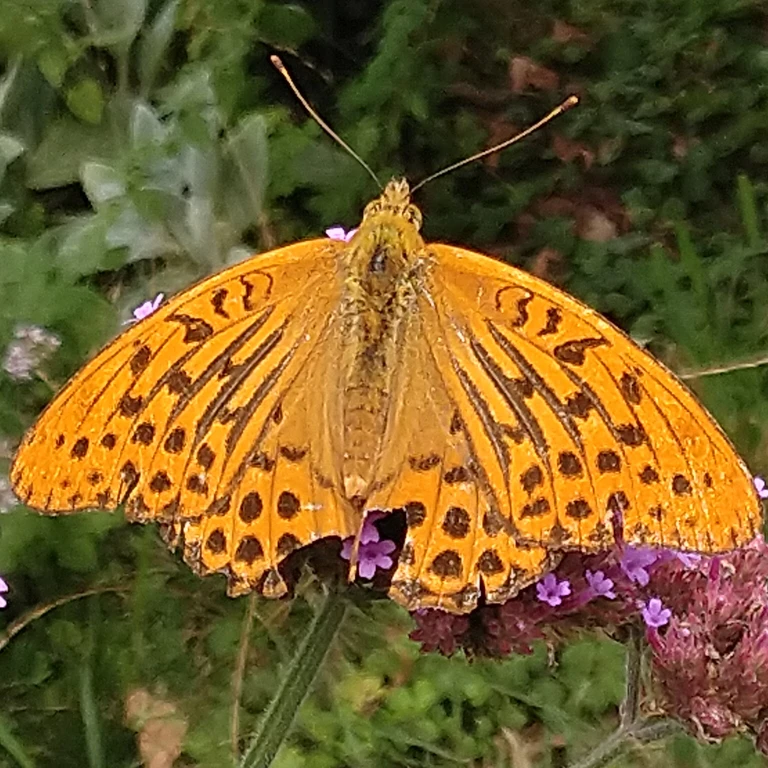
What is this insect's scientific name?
Argynnis paphia
